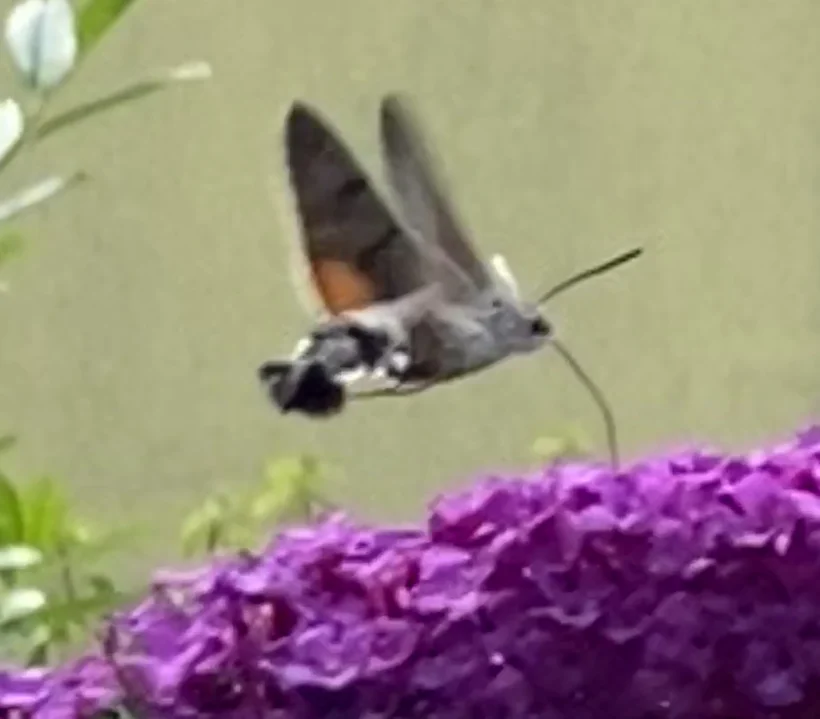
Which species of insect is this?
Macroglossum stellatarum
